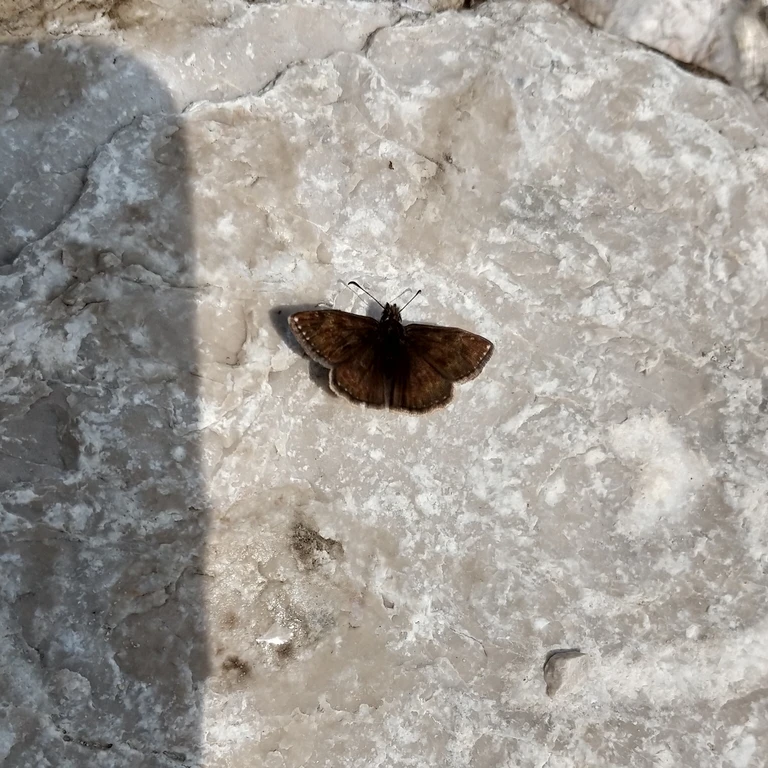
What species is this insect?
Erynnis tages
